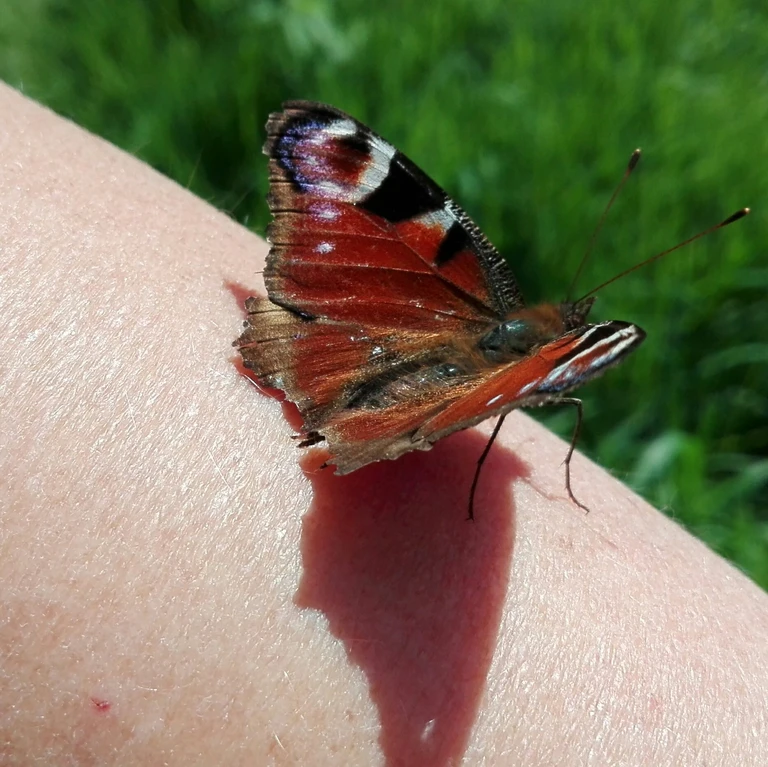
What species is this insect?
Aglais io
